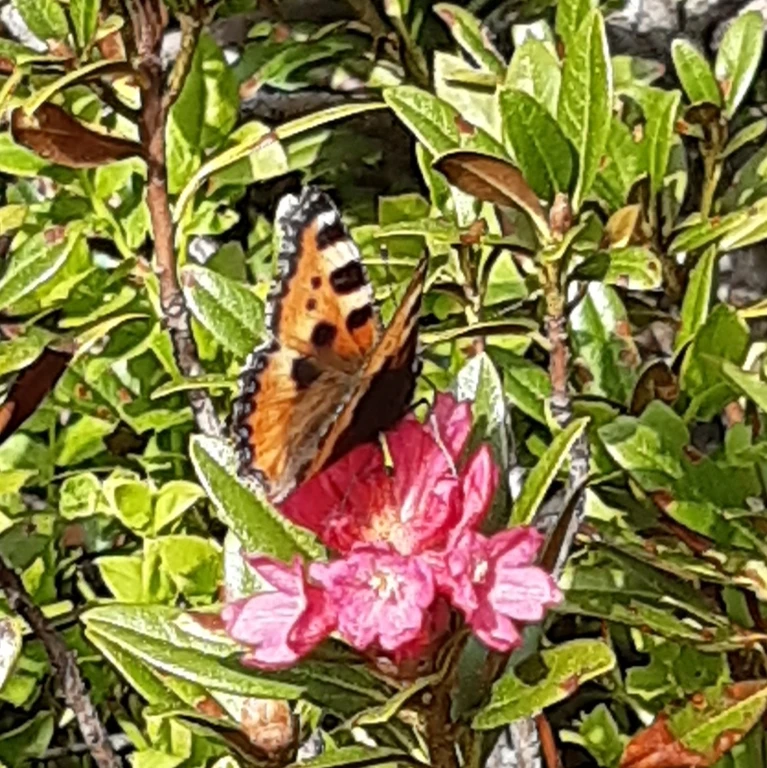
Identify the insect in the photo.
Aglais urticae
